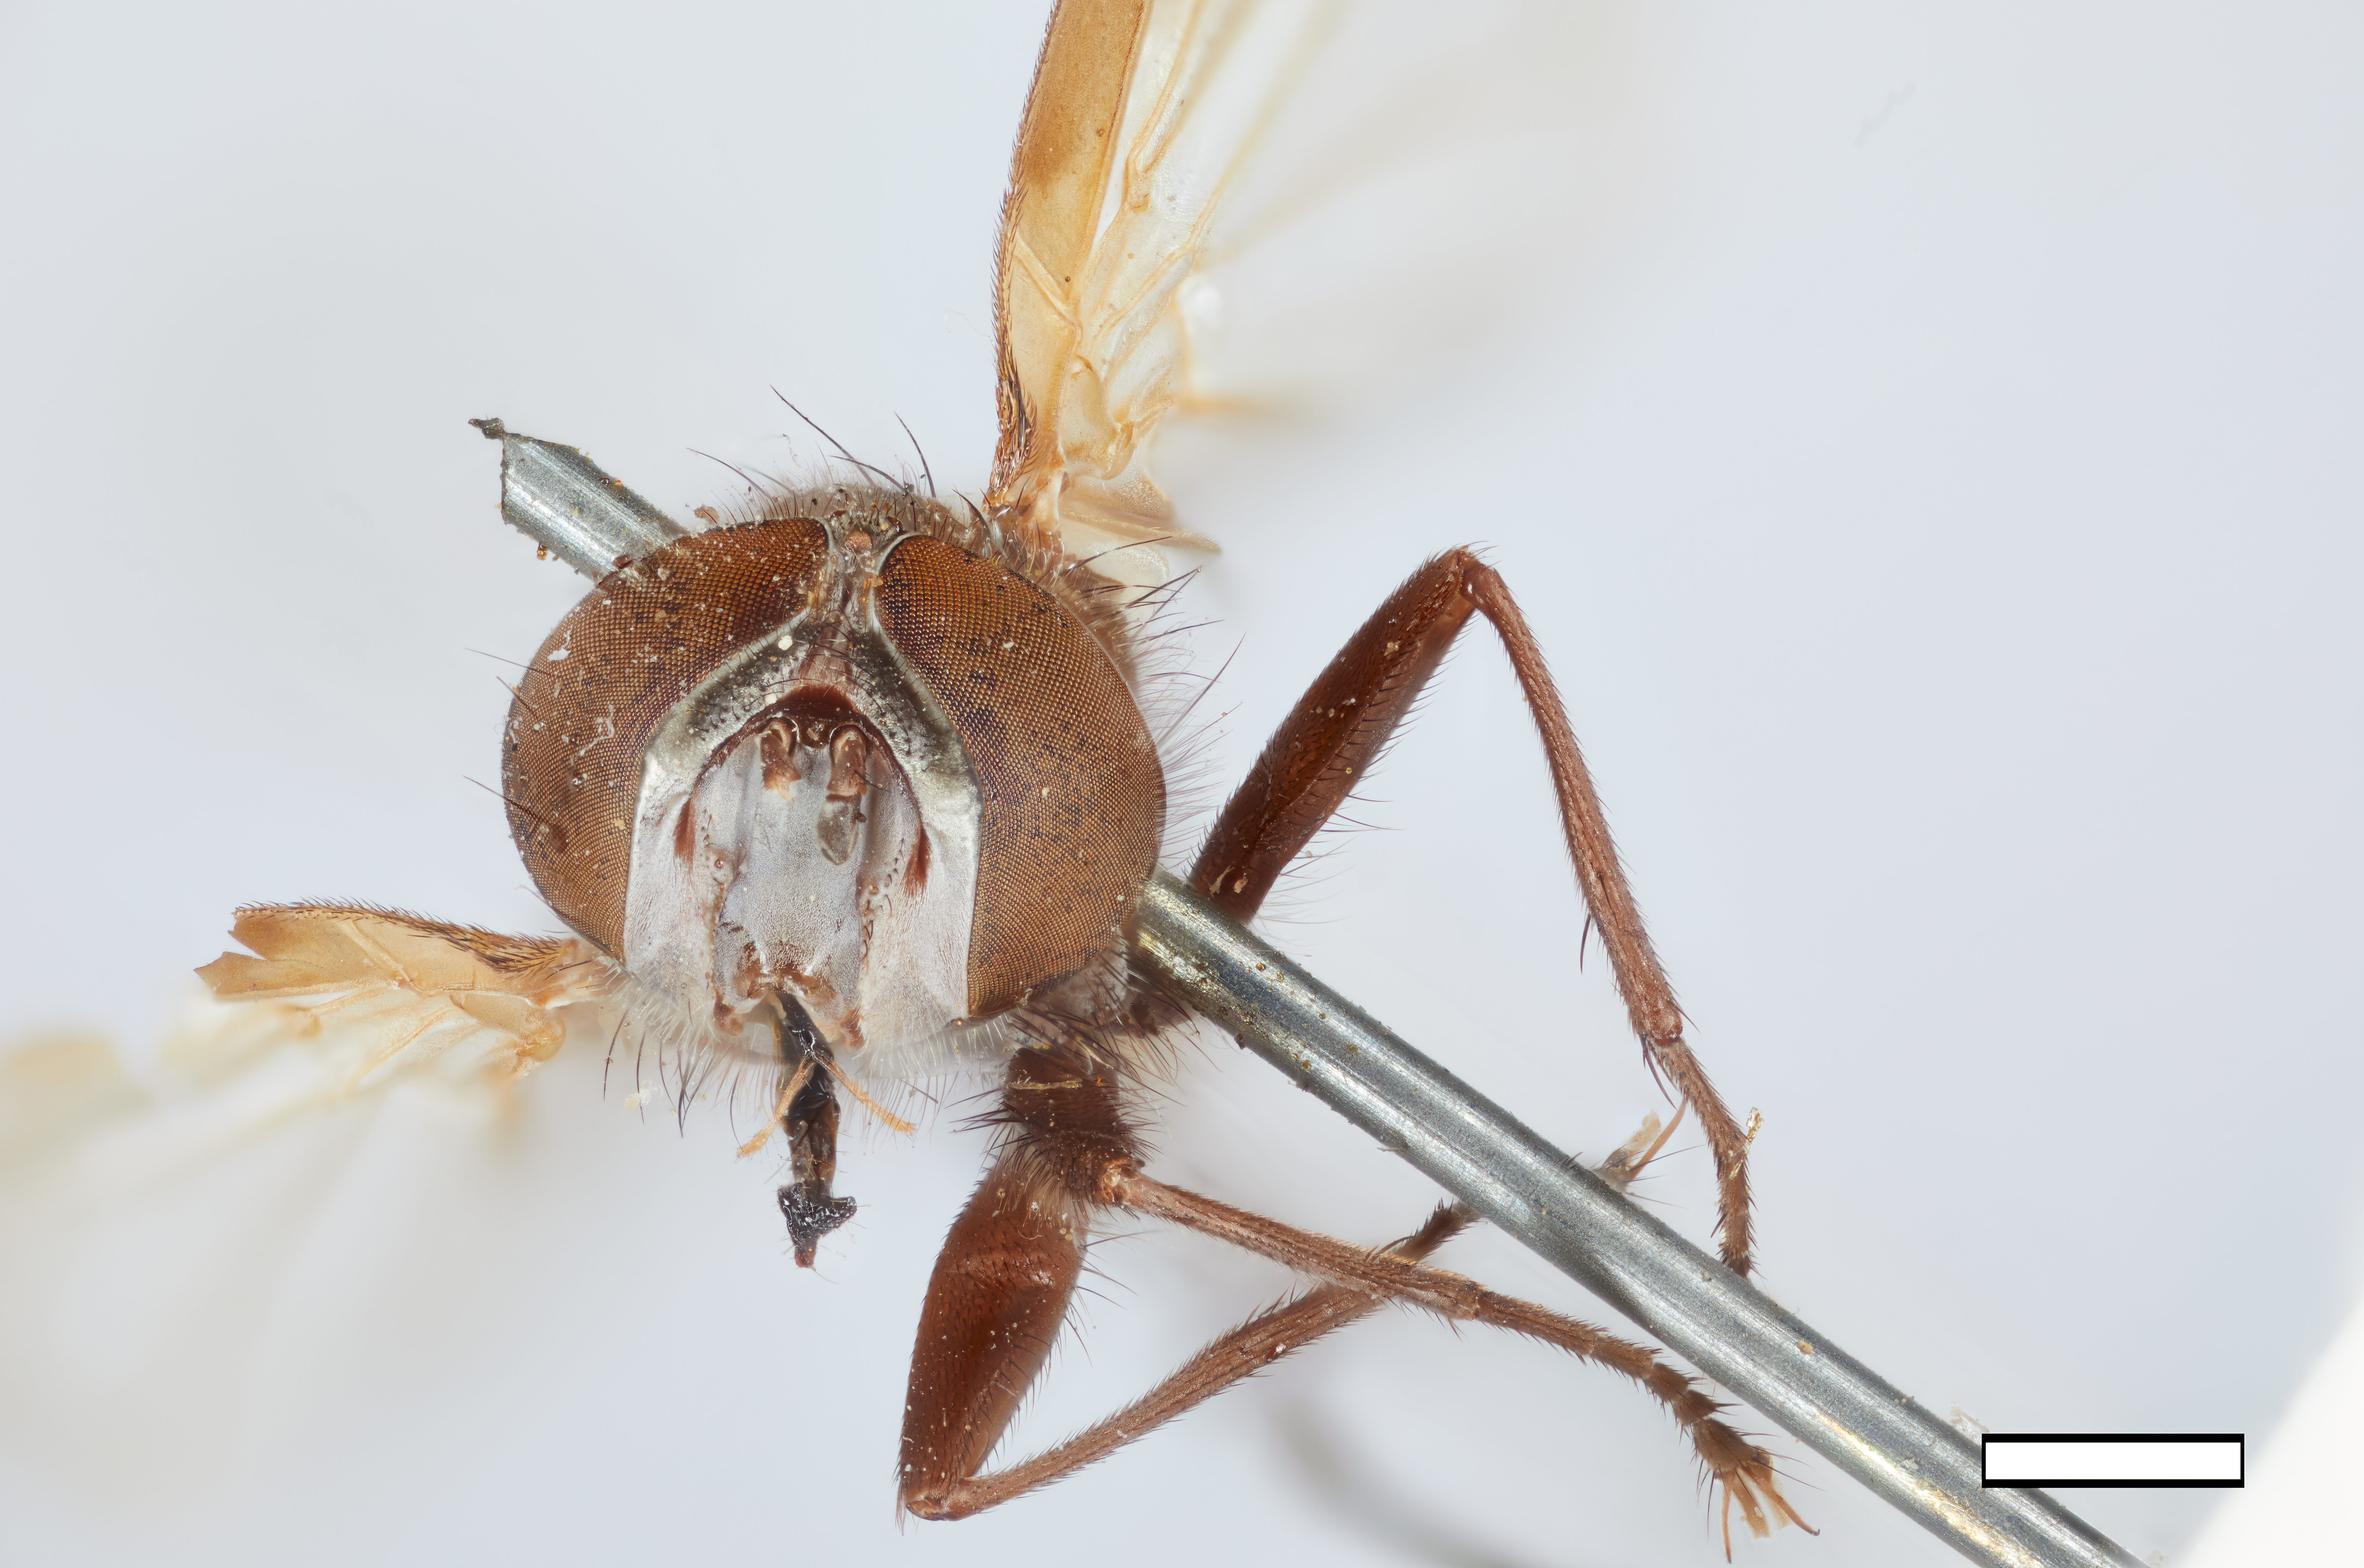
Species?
Alophora pulverea
